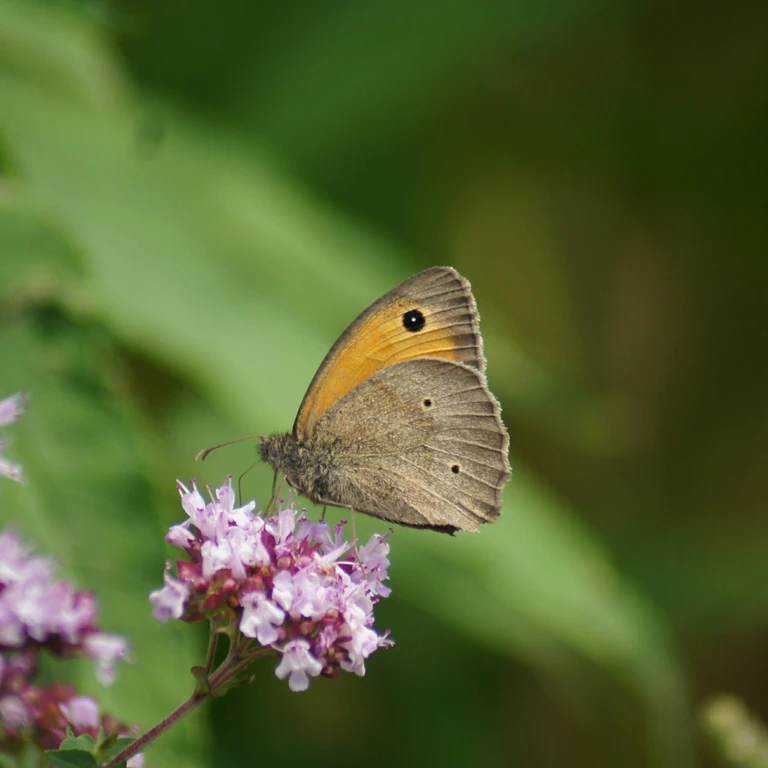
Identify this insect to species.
Maniola jurtina
